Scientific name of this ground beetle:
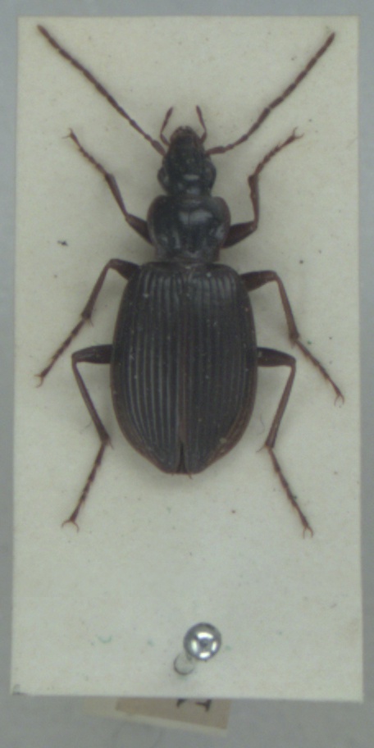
Platynus assimilis
